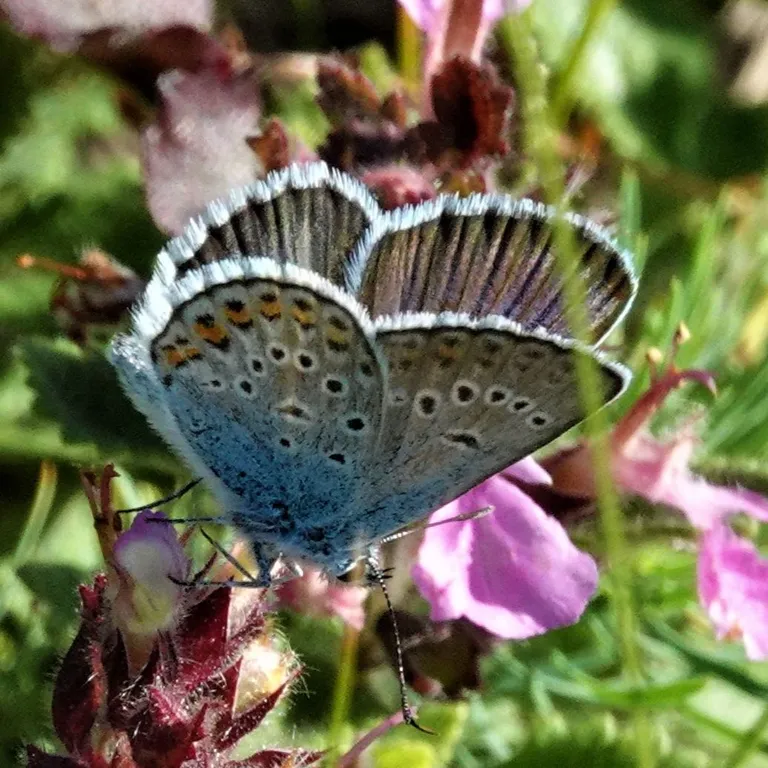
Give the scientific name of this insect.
Plebejus argus
